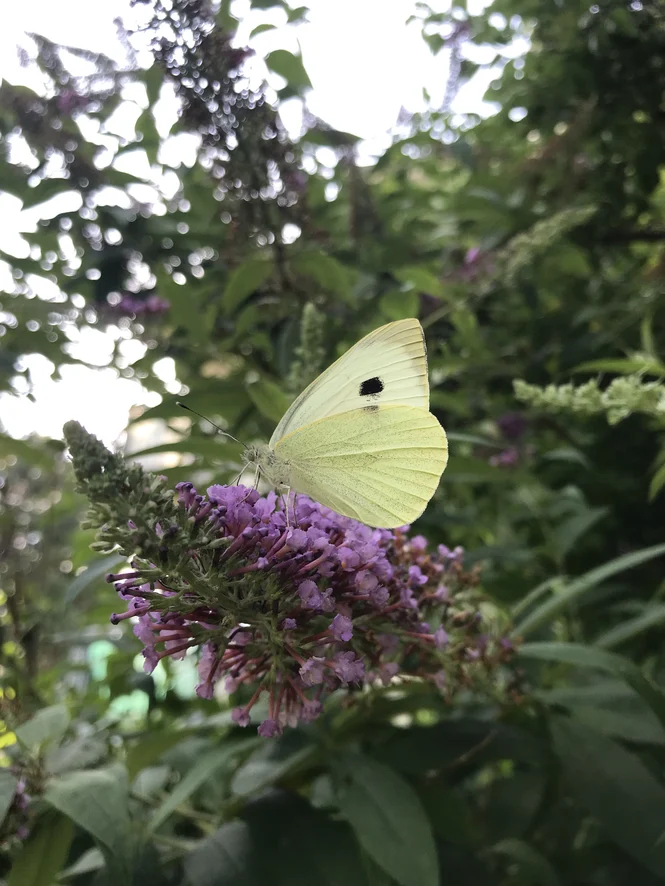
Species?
Pieris brassicae
